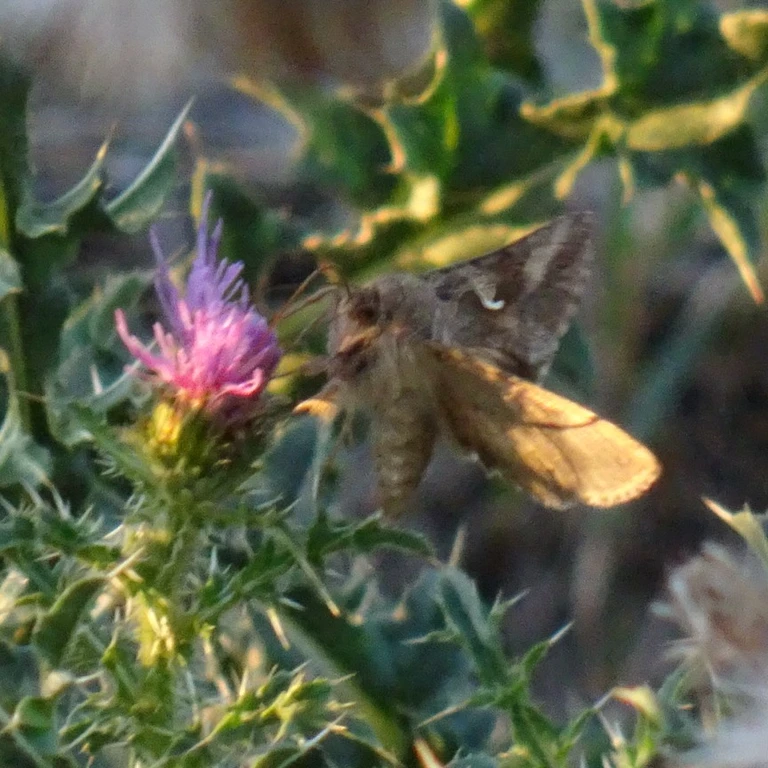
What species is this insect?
Autographa gamma
